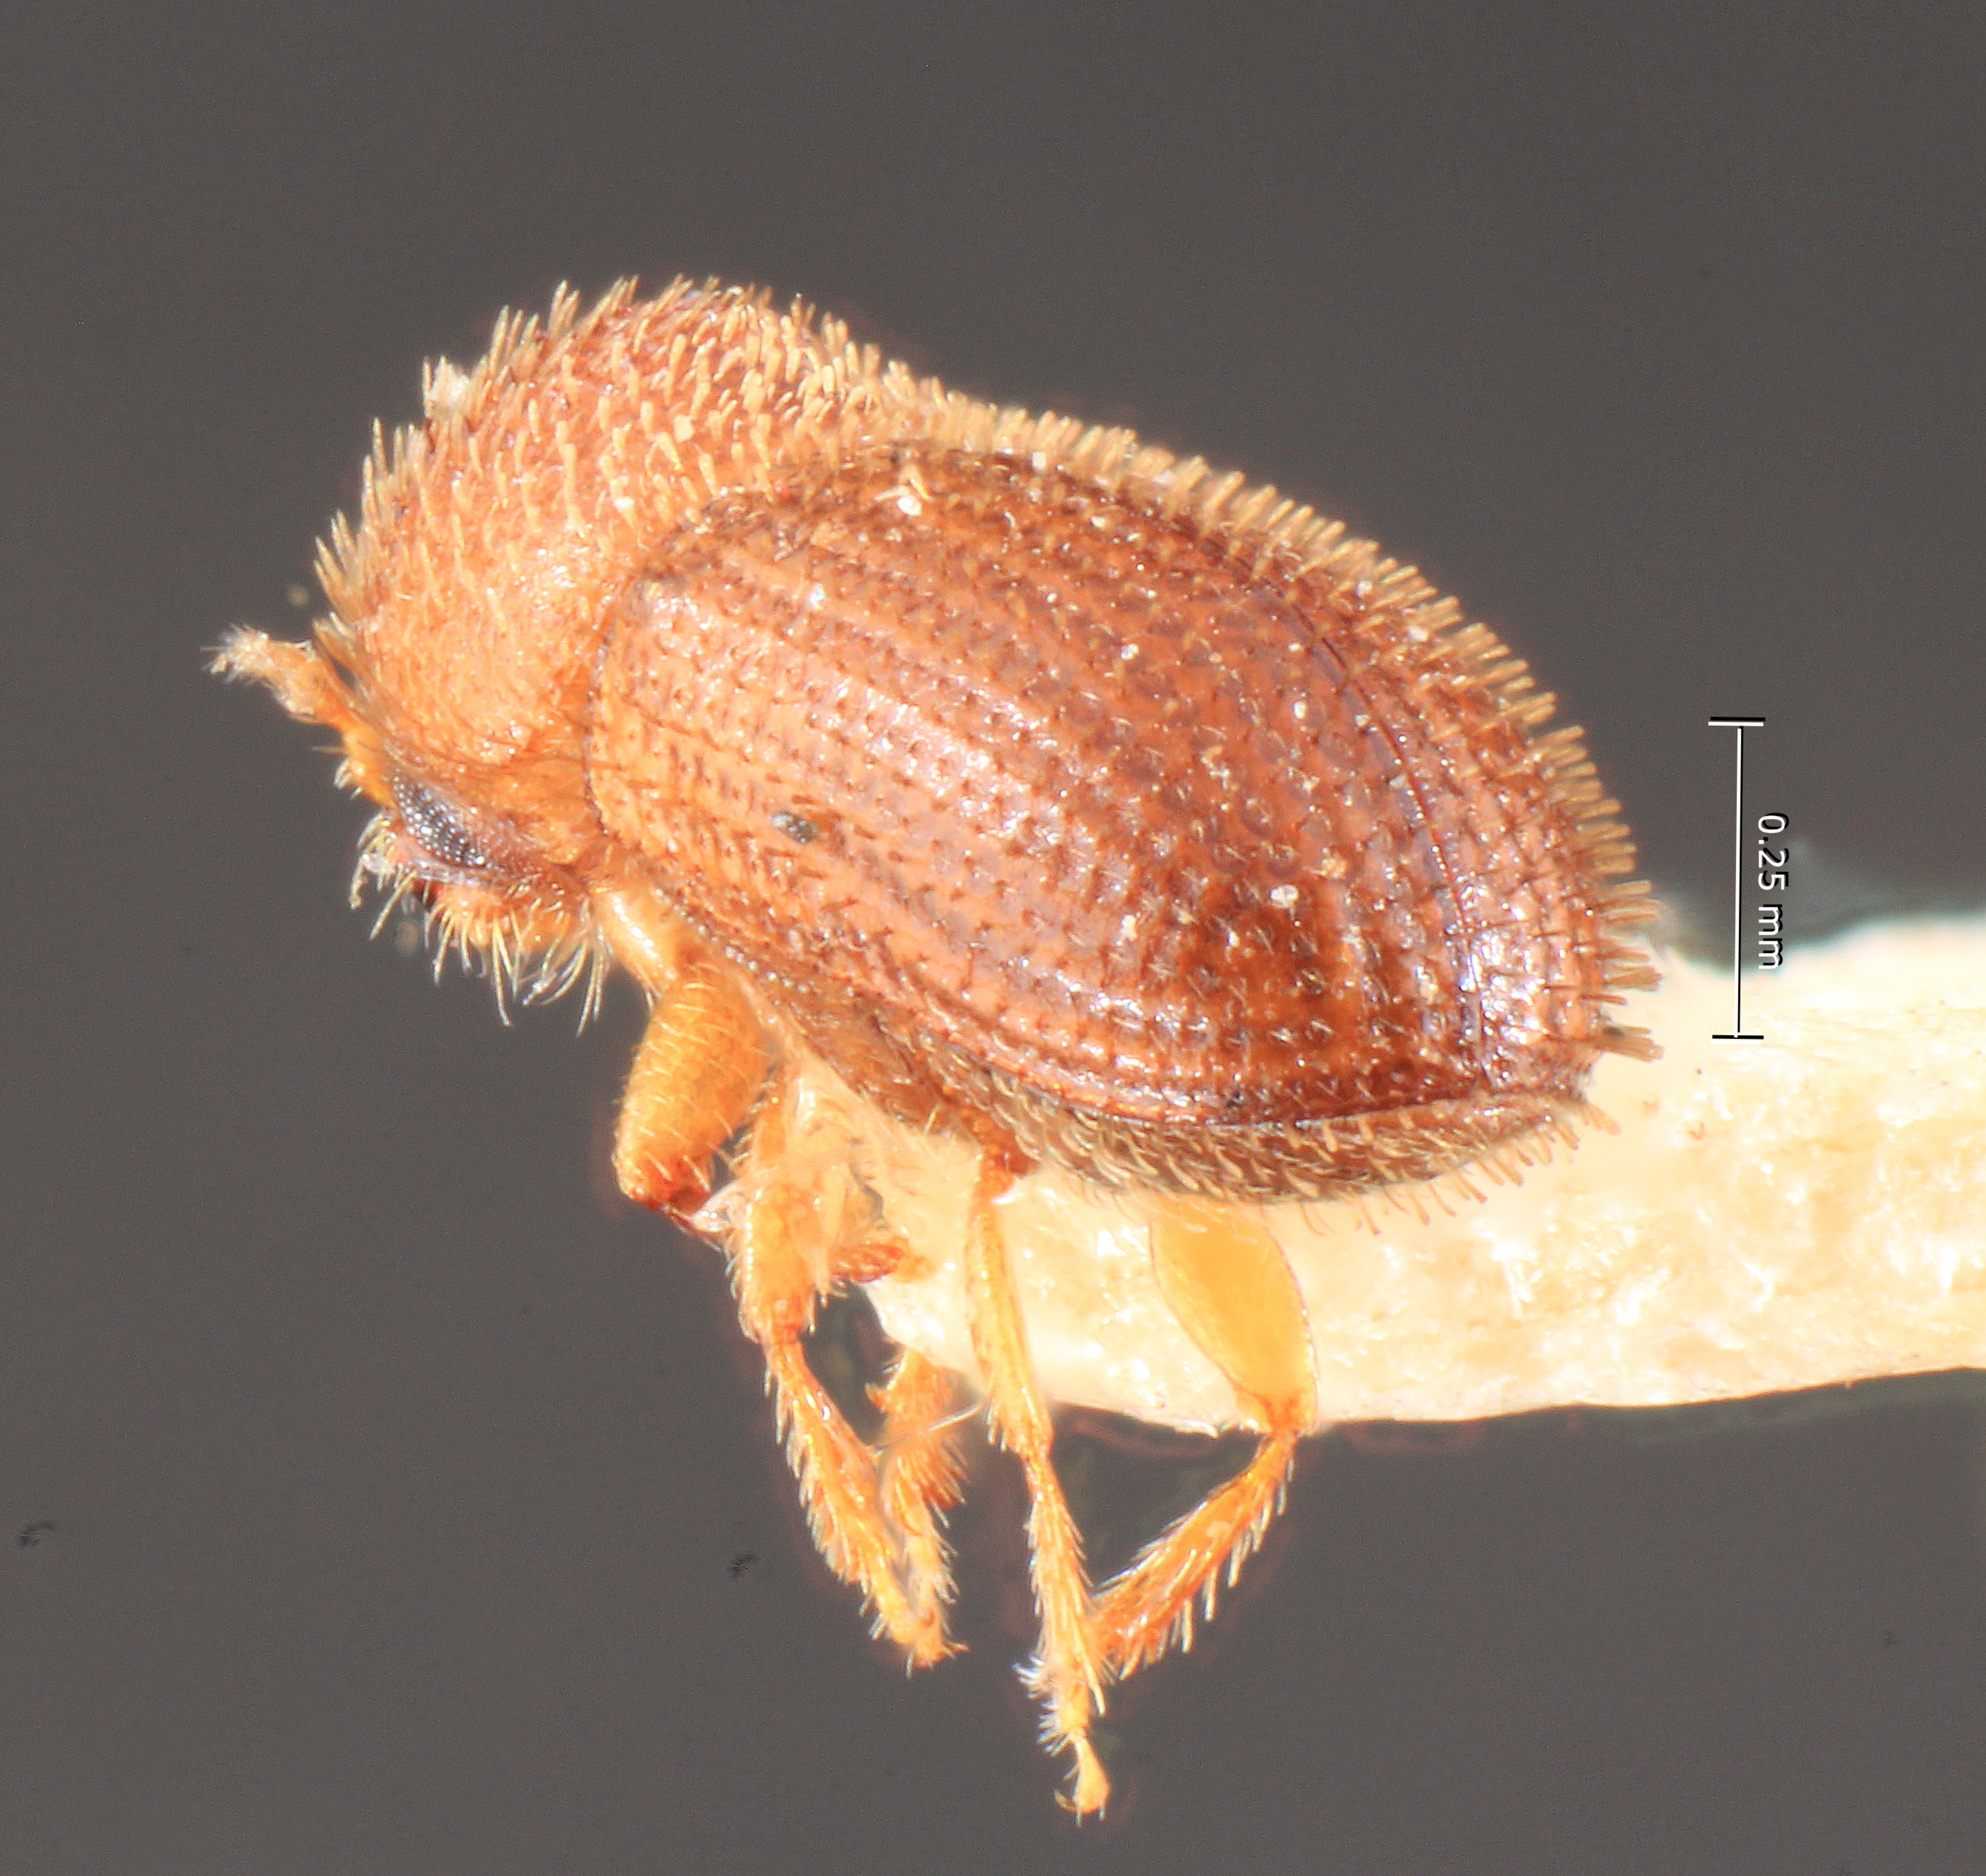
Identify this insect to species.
Stephanoderes cooki
